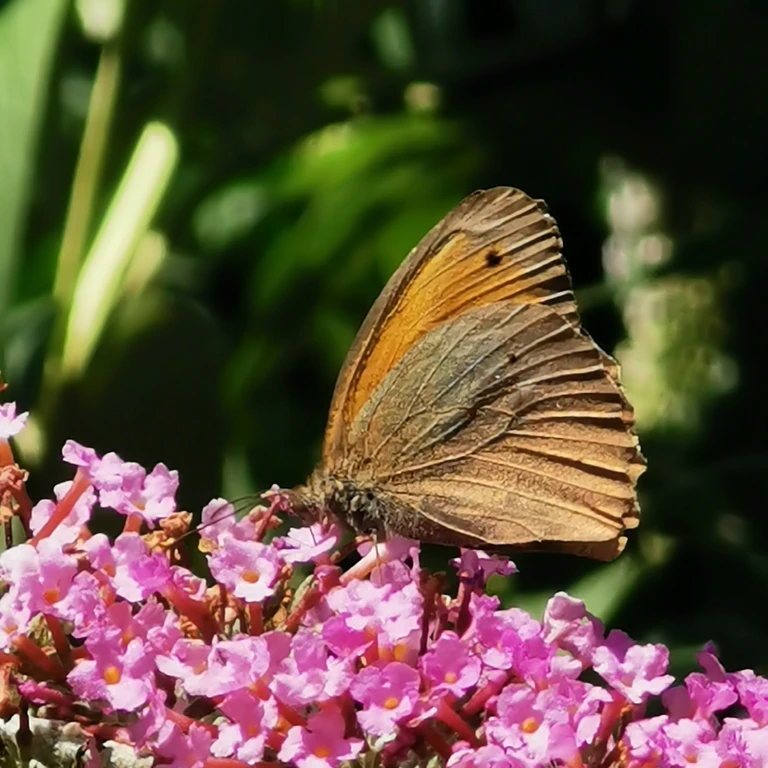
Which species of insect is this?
Maniola jurtina
